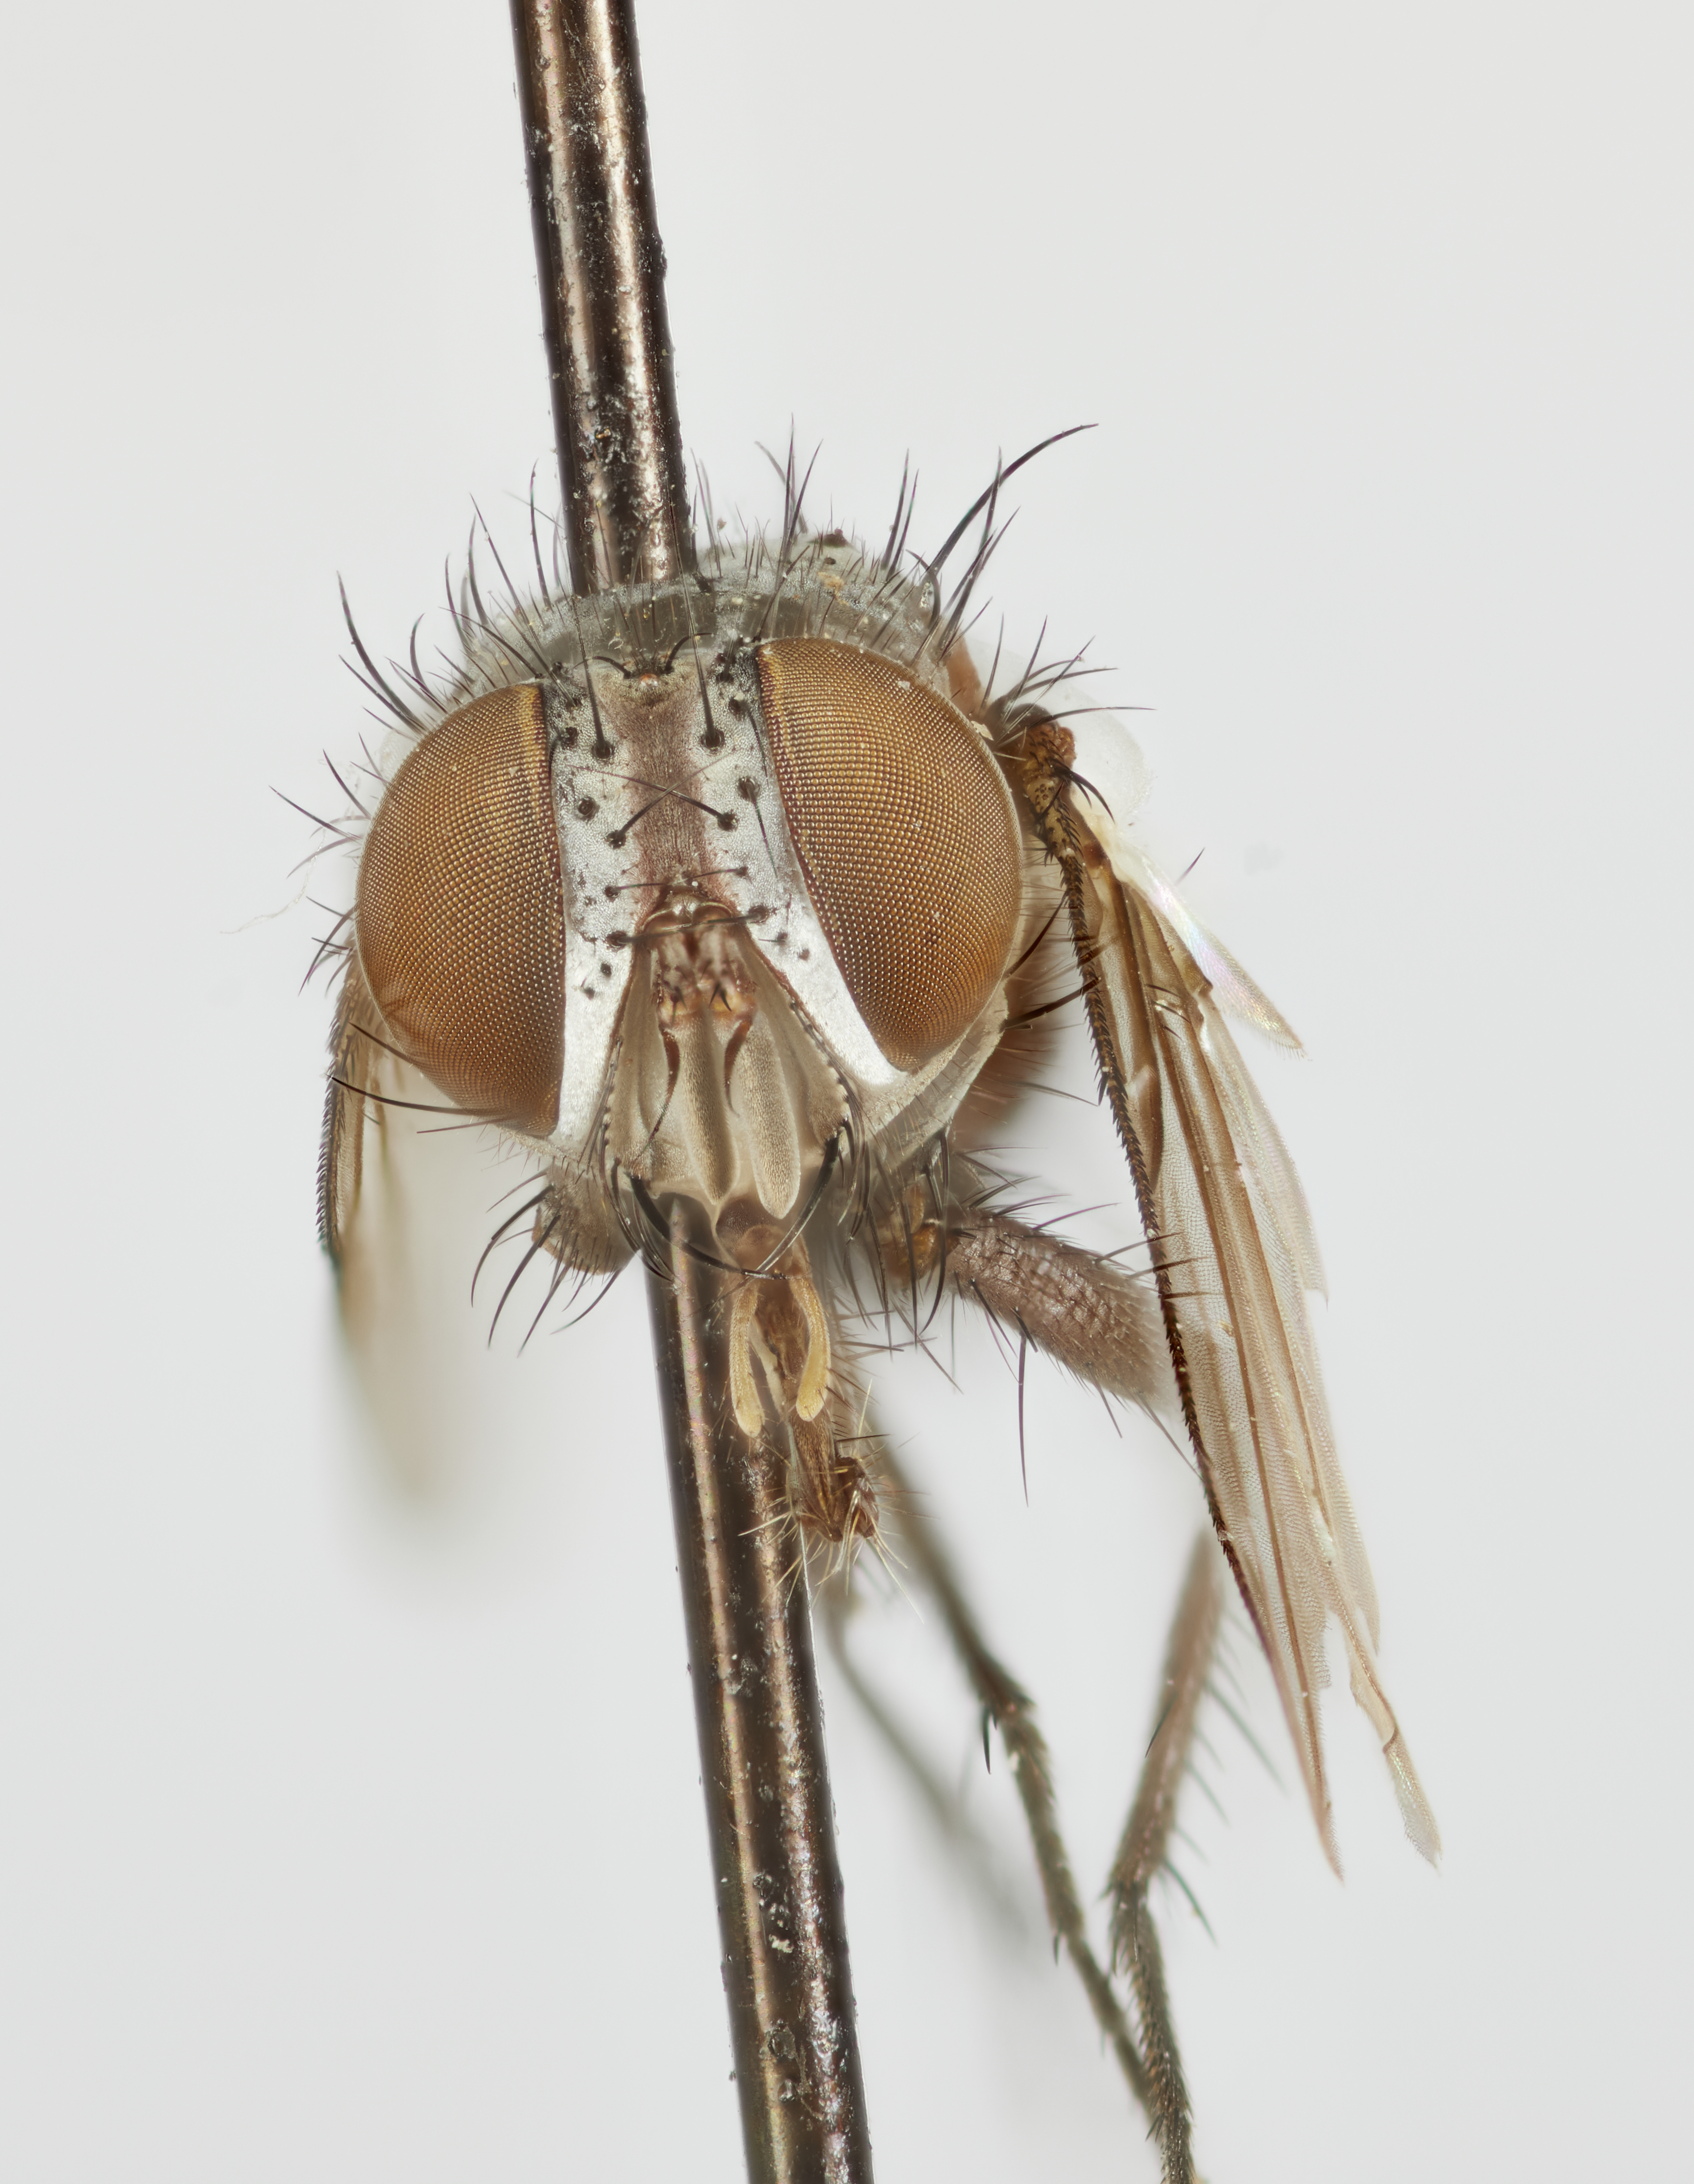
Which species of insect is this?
Tachinophyto orbitalis
